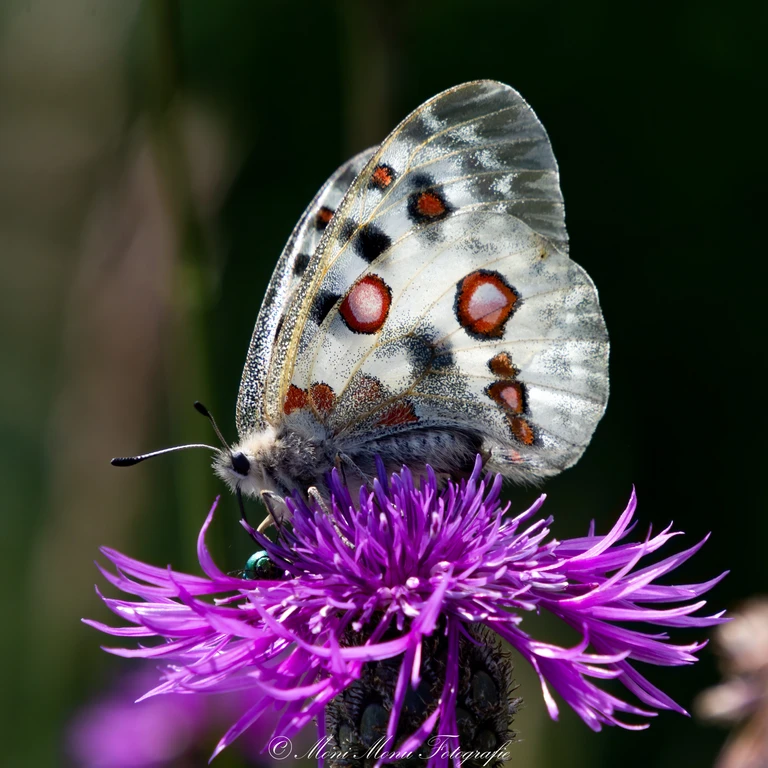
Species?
Parnassius apollo
